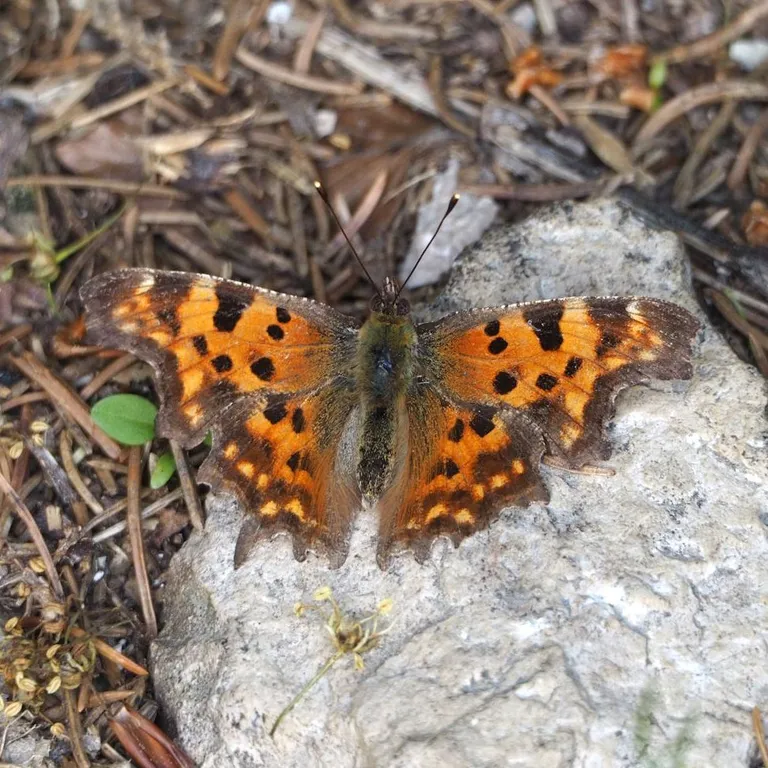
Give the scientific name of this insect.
Polygonia c-album
